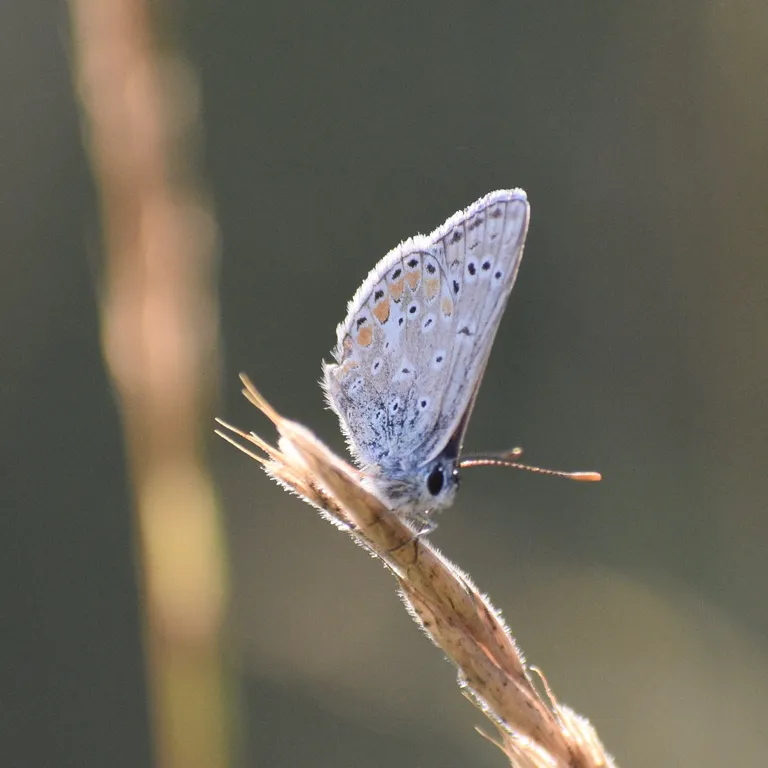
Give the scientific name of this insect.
Polyommatus icarus
